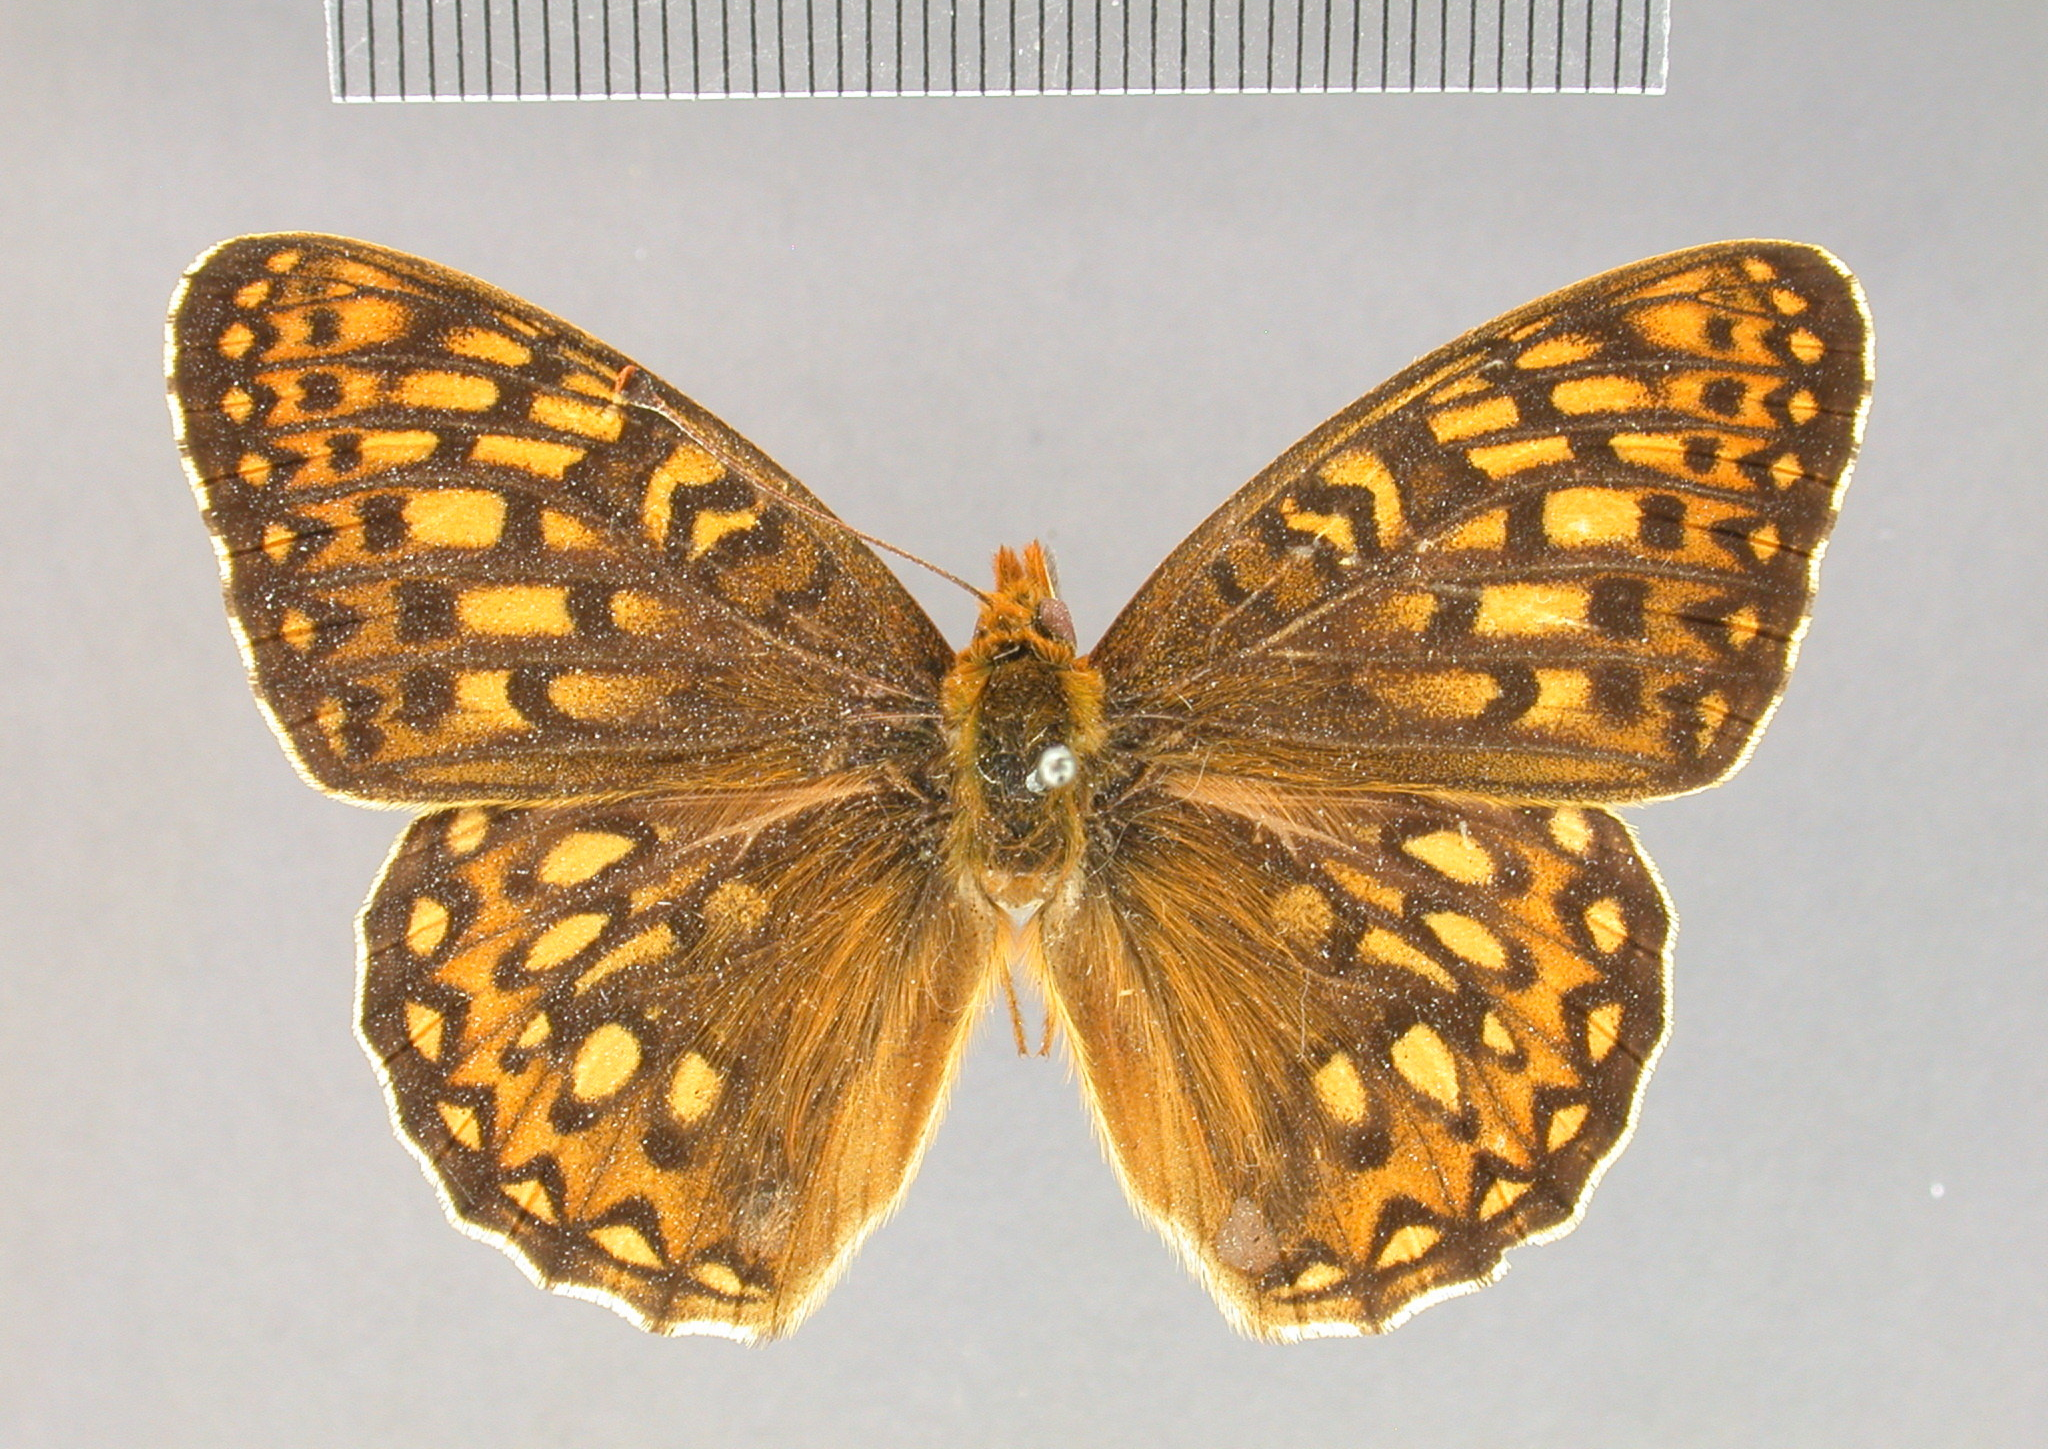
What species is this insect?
Argynnis callippe
